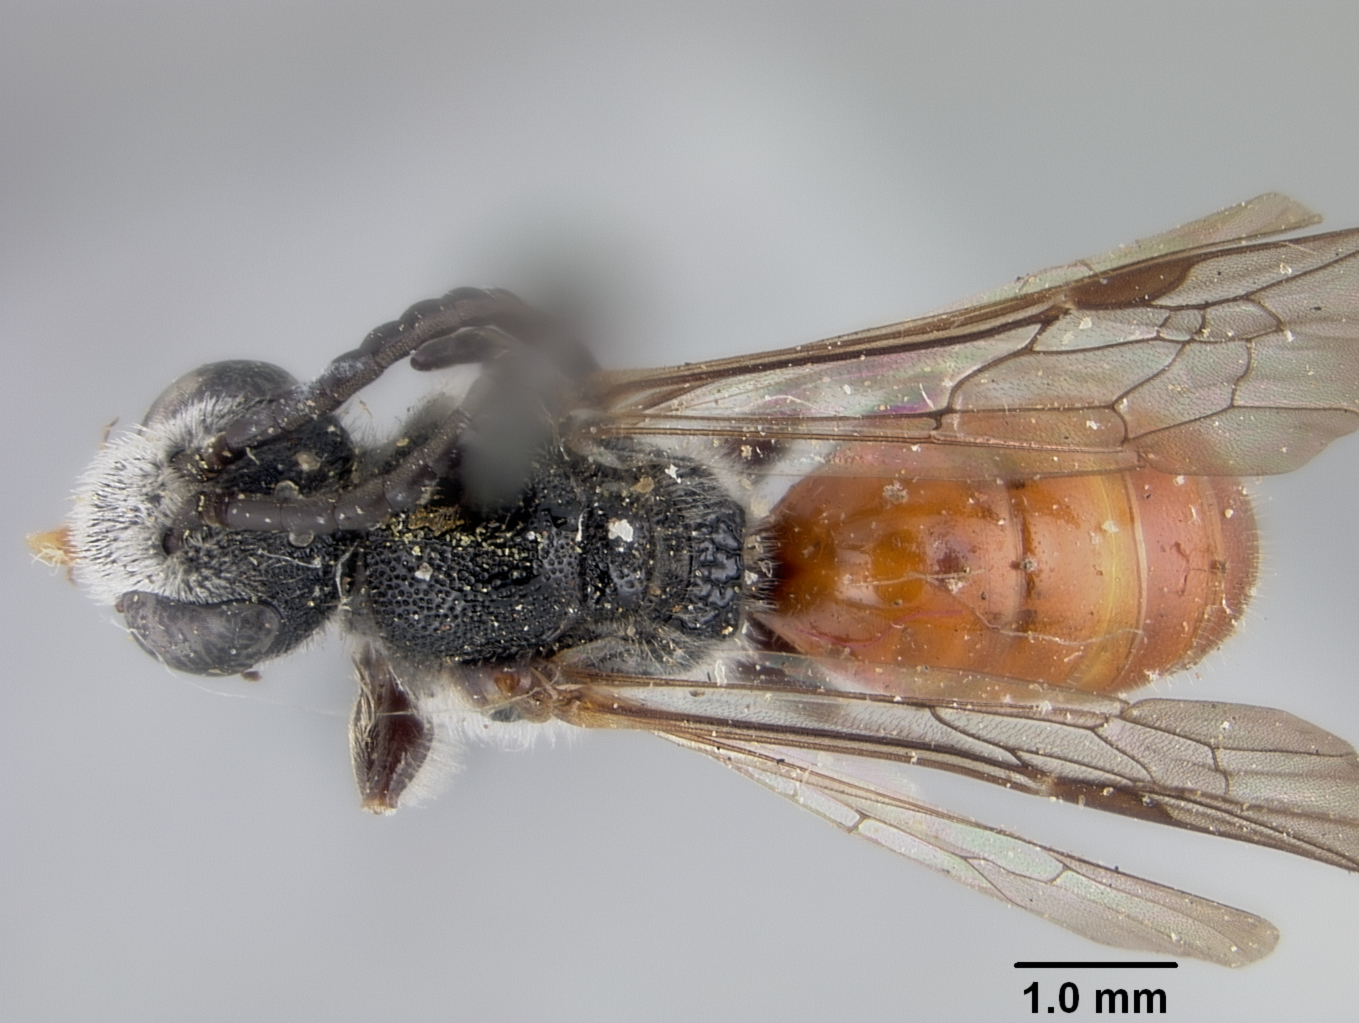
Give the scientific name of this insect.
Sphecodes aroniae
